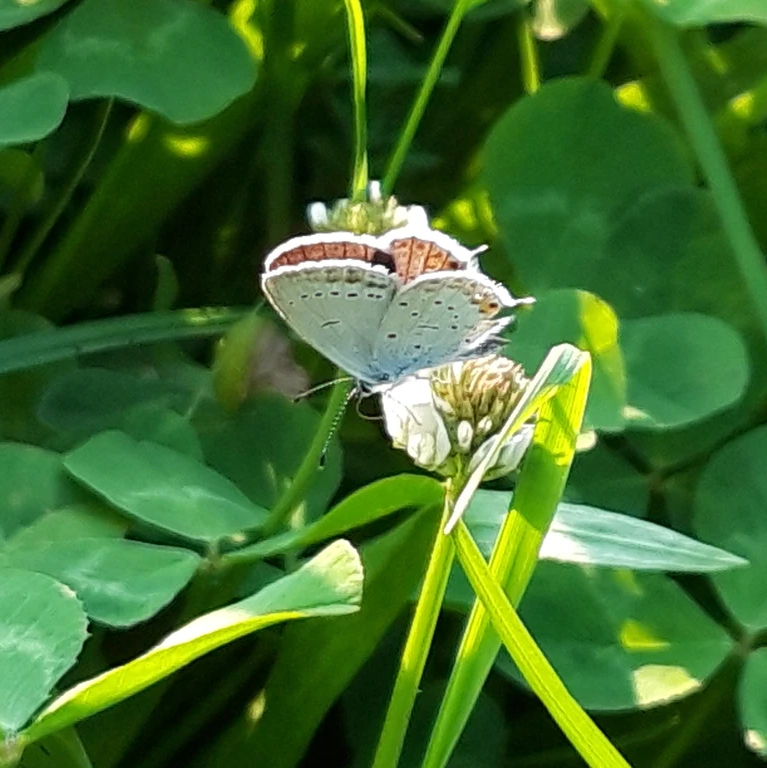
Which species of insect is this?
Cupido argiades (also Elkalyce argiades)
